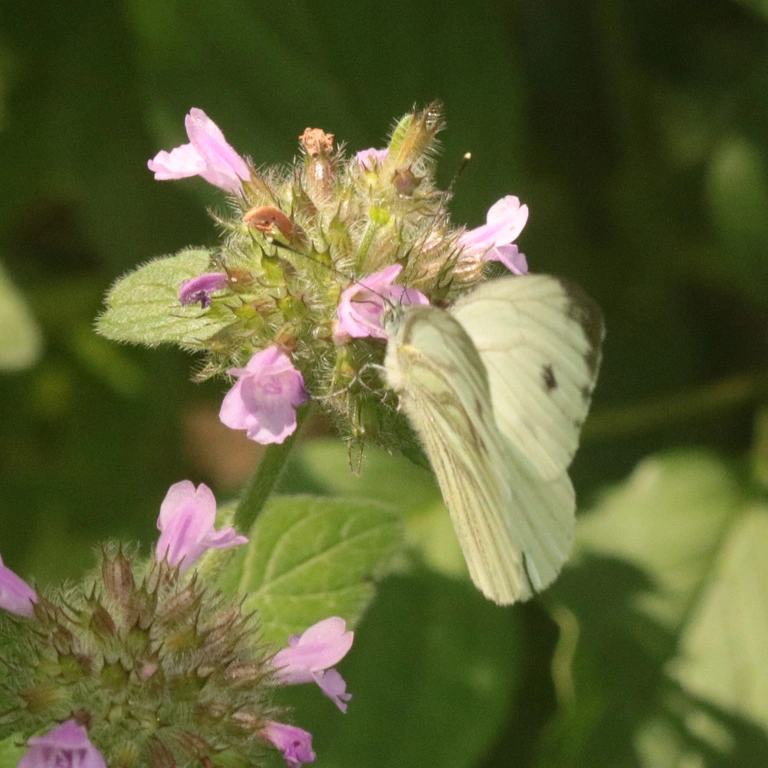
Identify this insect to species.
Pieris napi
